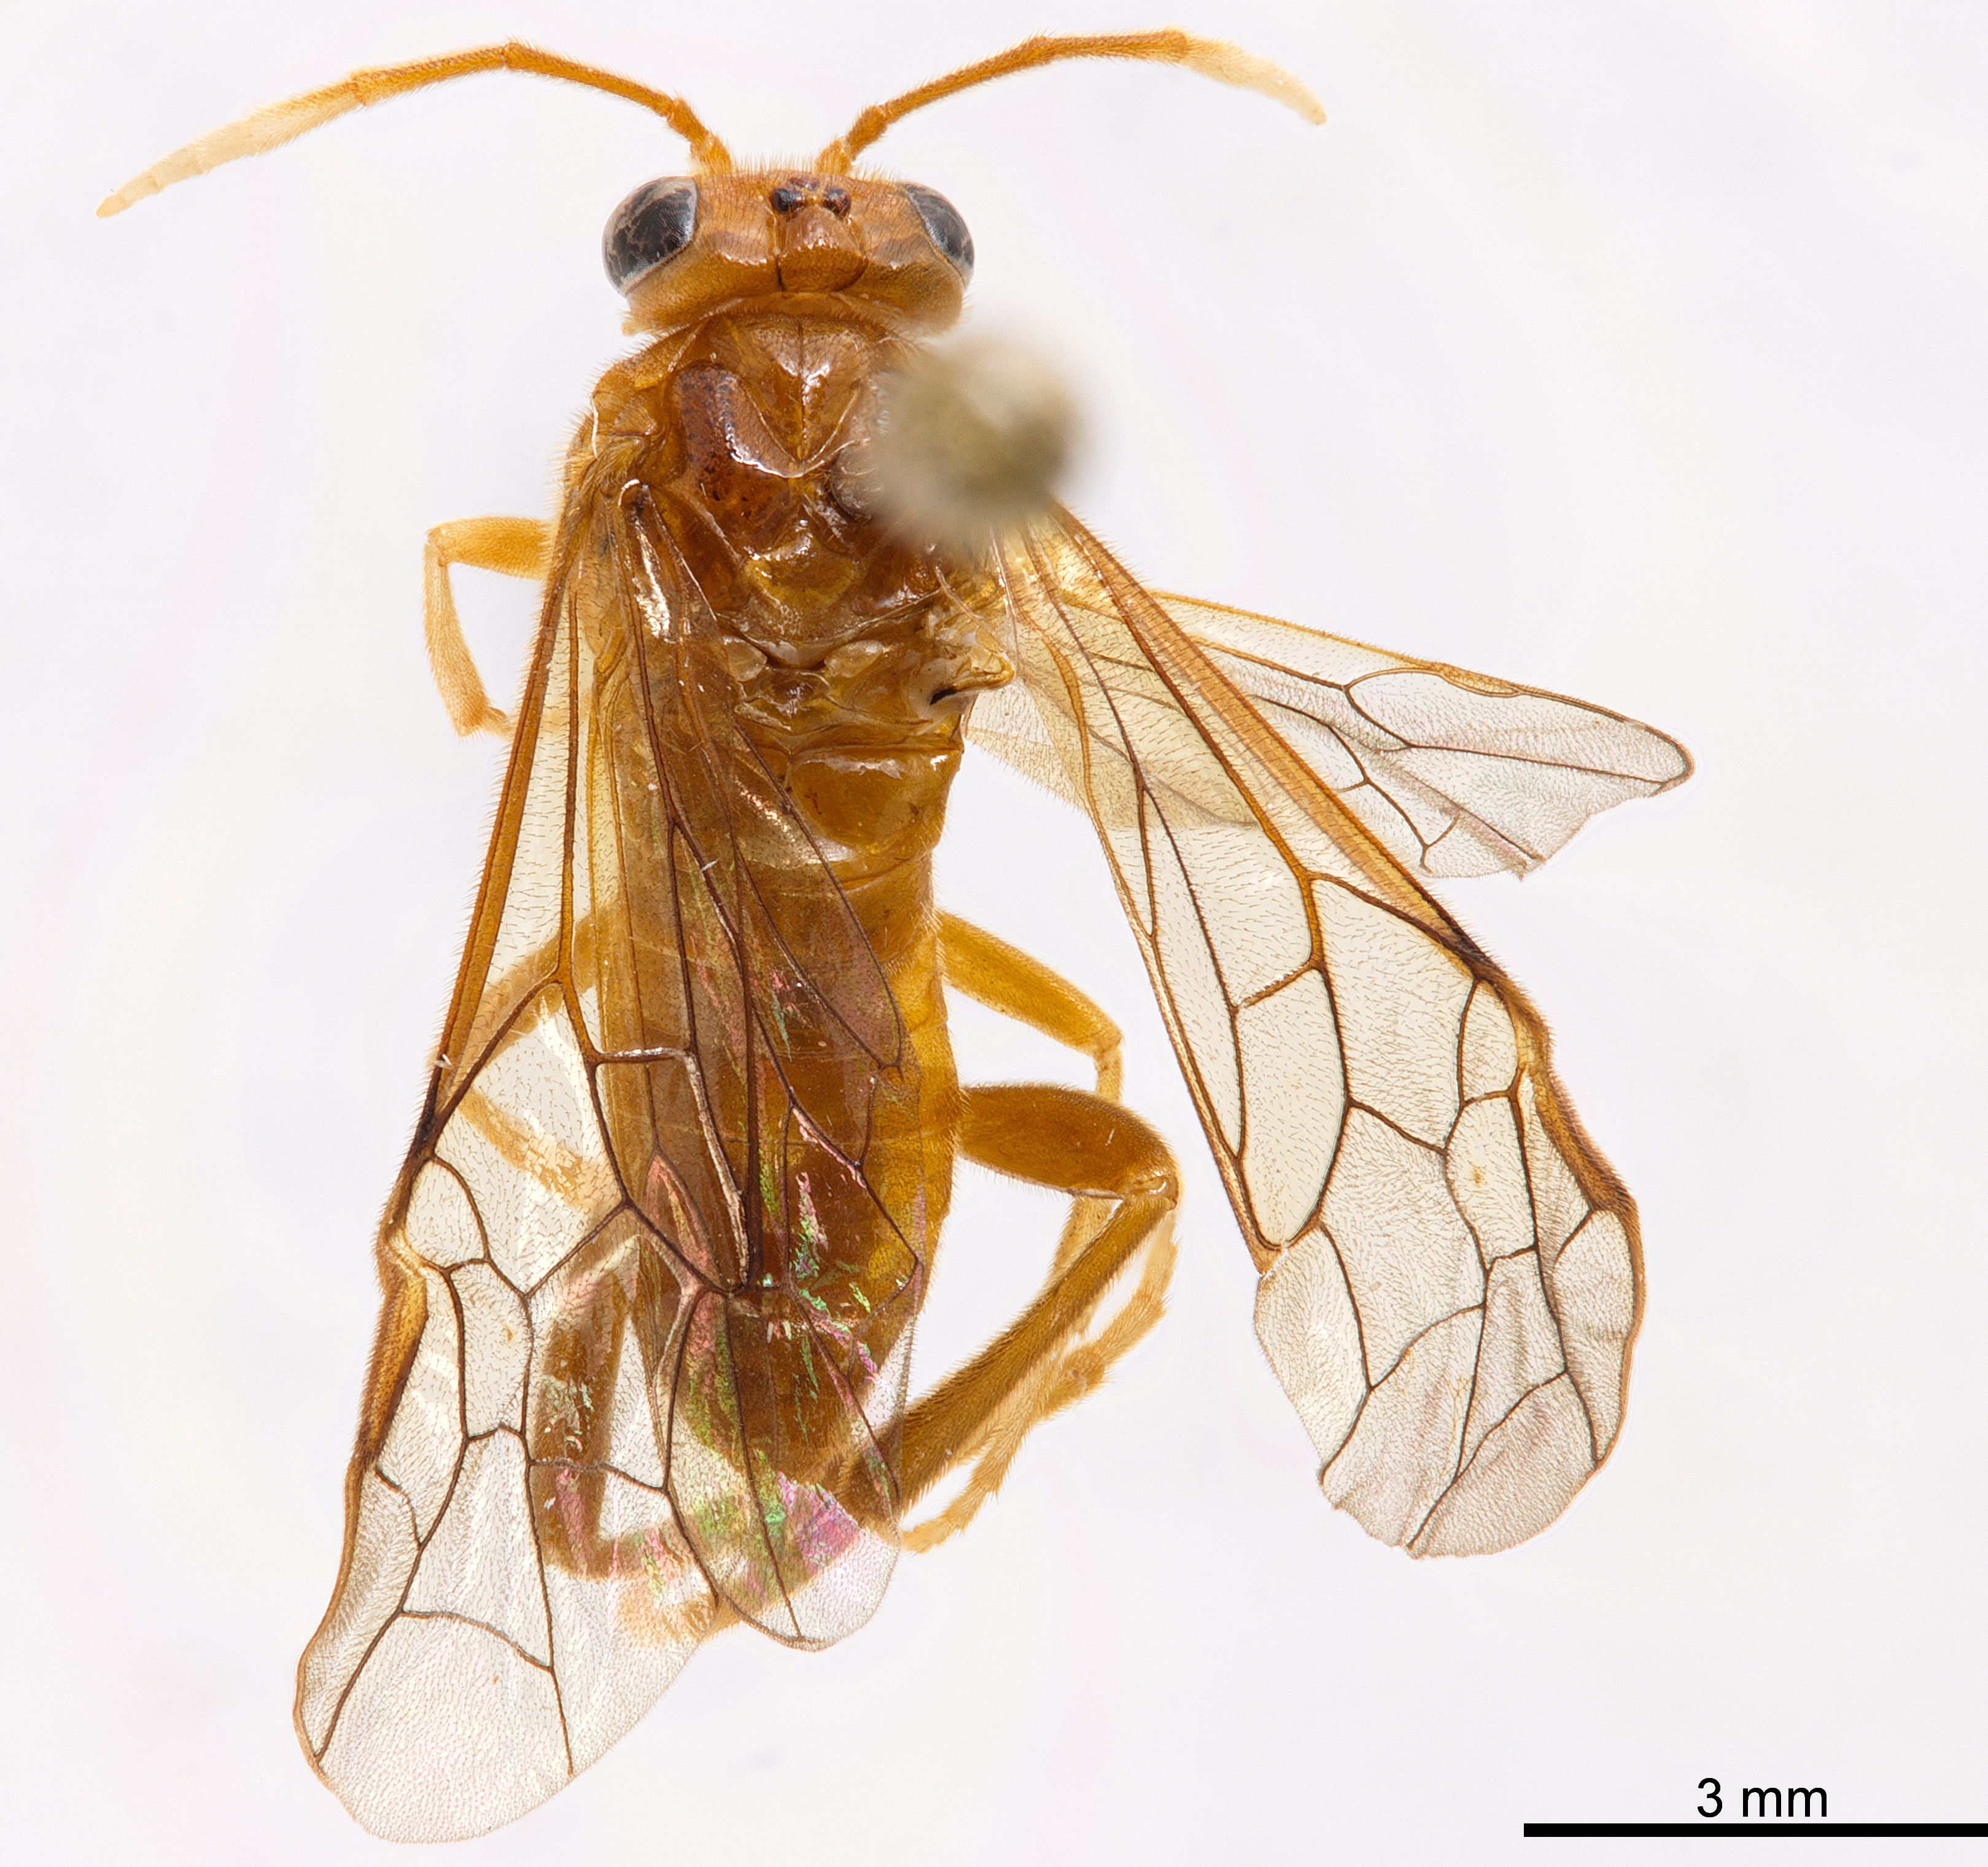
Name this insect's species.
Nesotaxonus fulvus
